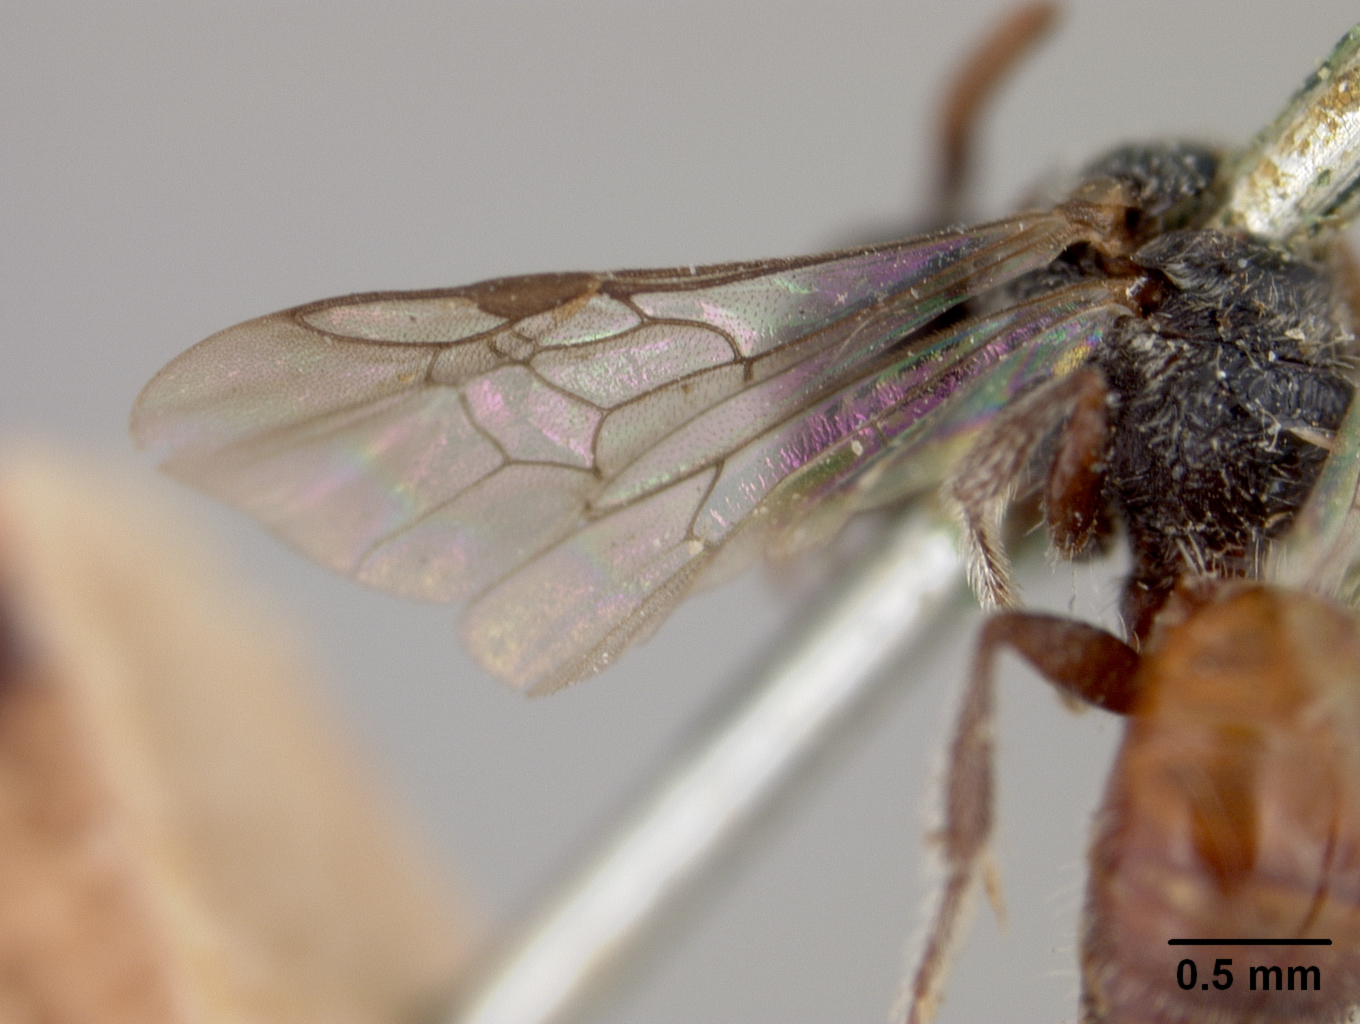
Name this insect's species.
Sphecodes banksii
